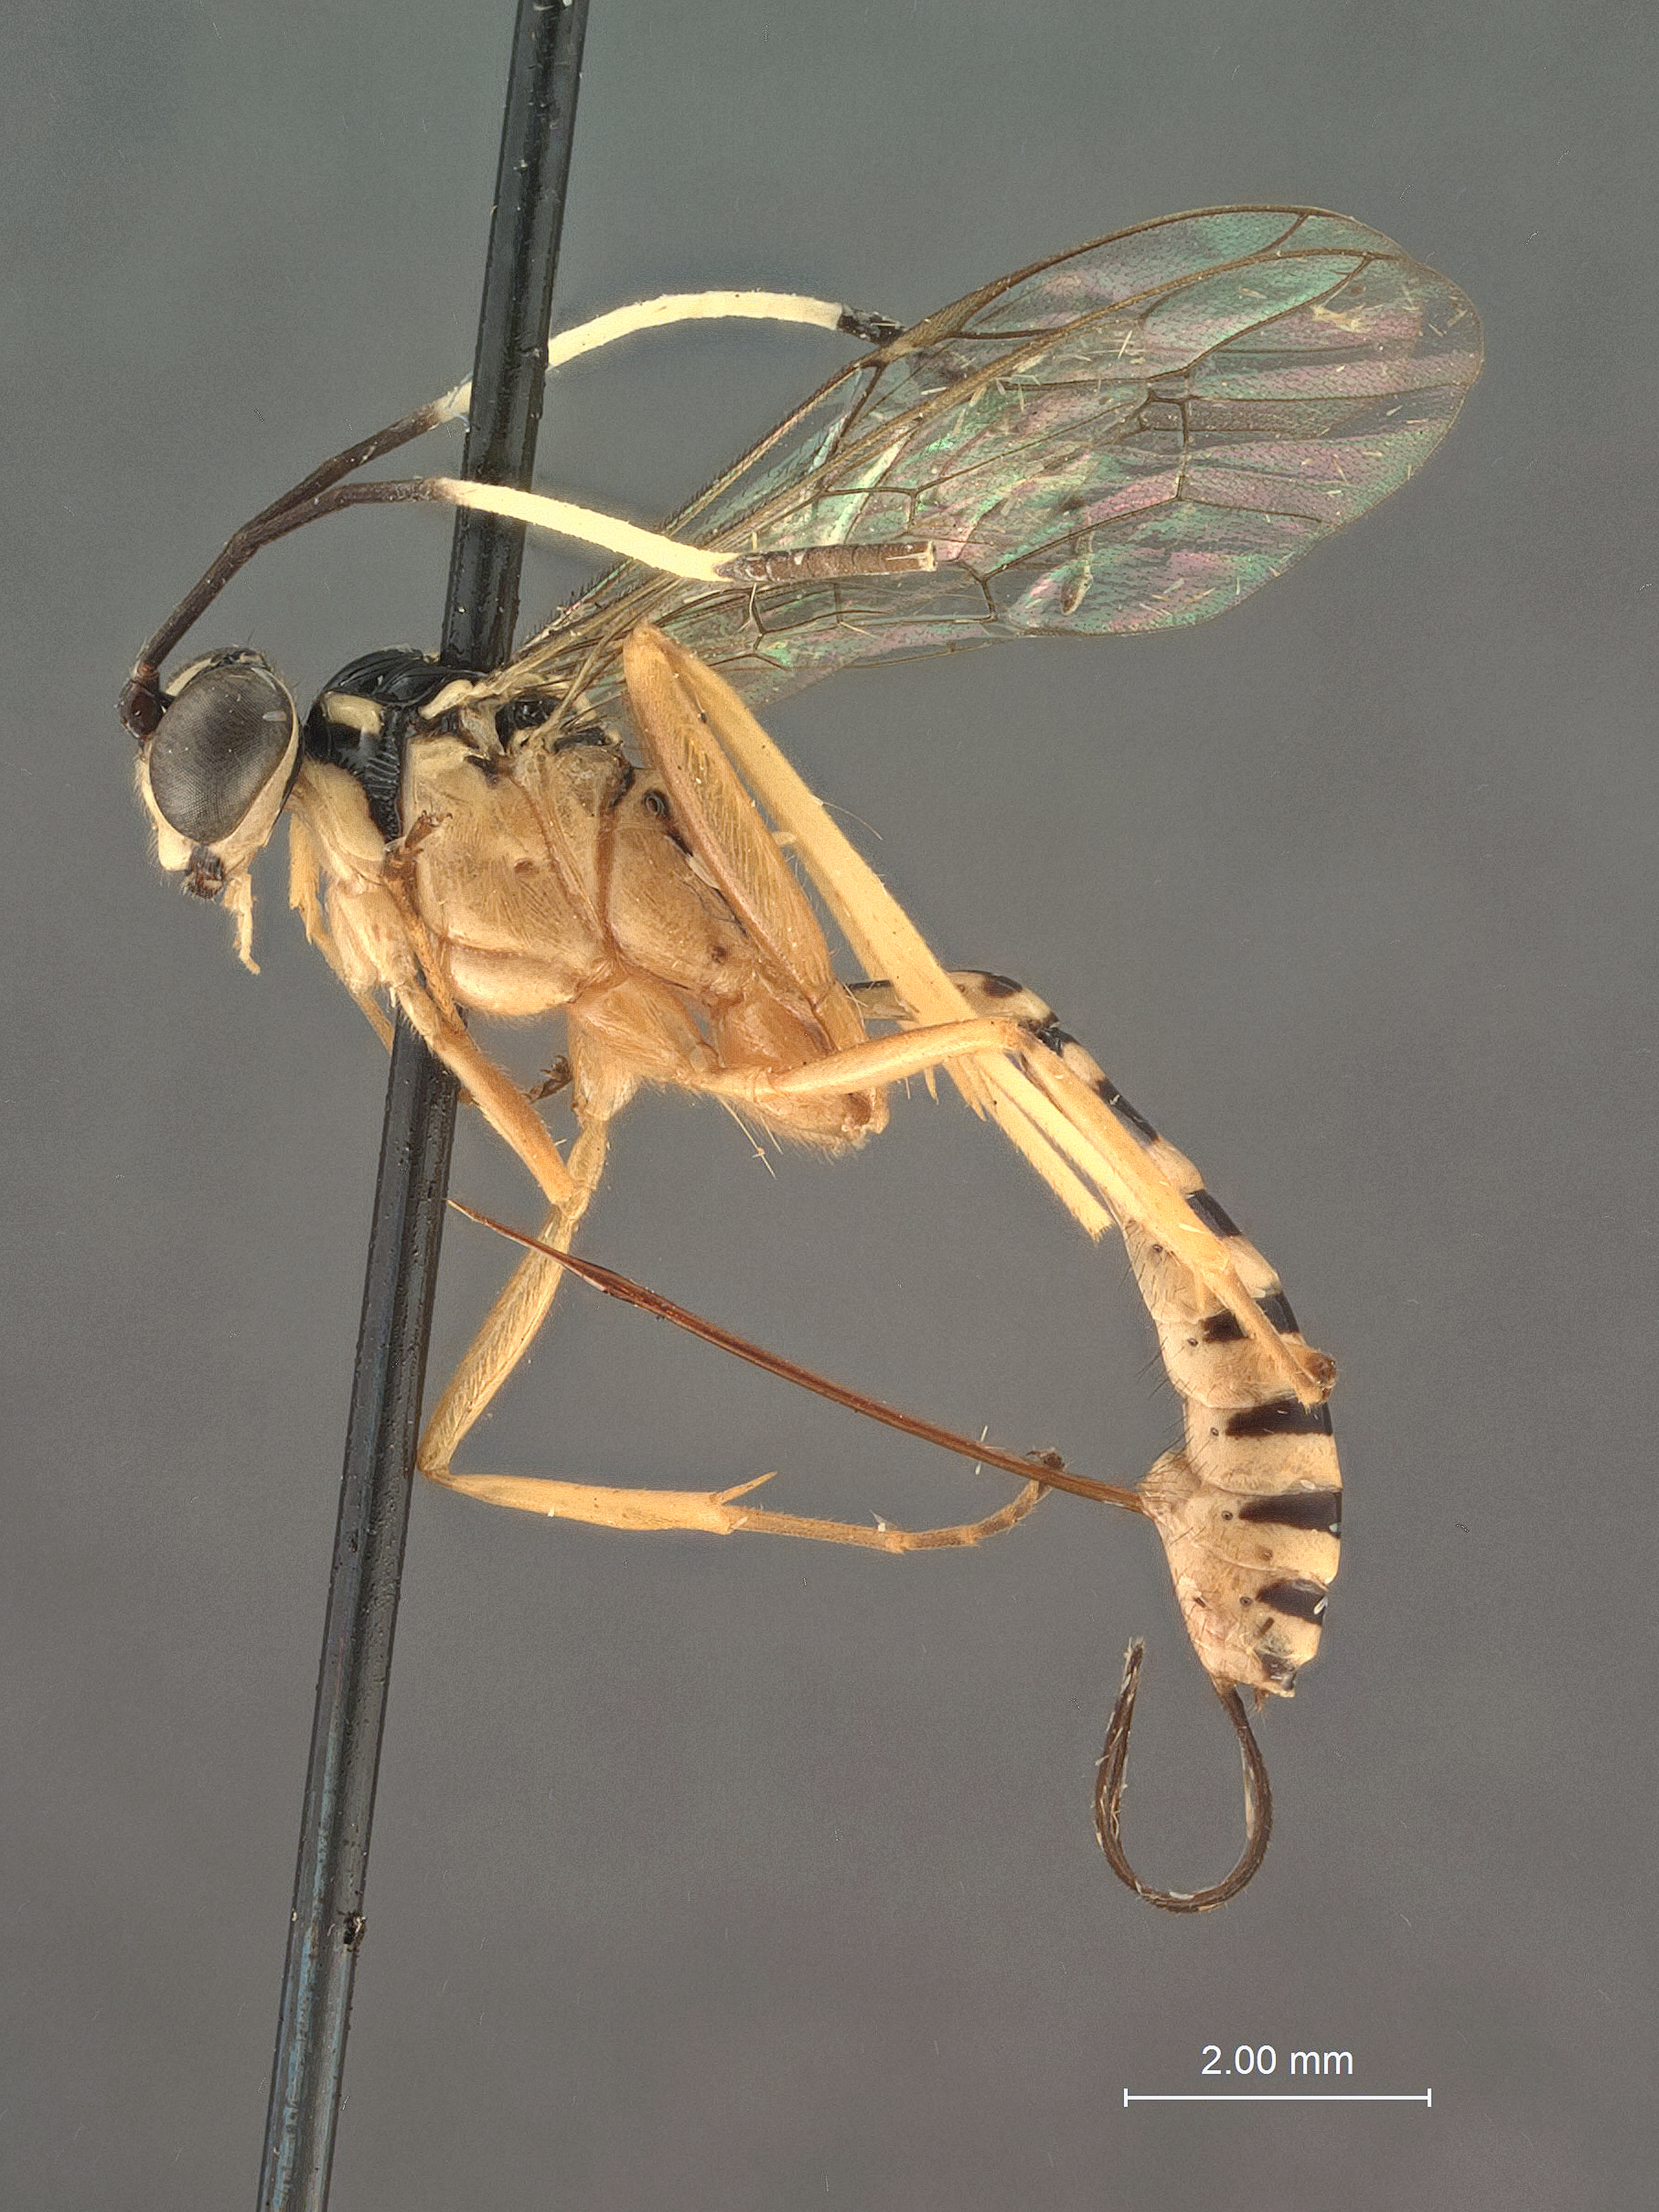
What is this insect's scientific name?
Polycyrtus duplicatus
